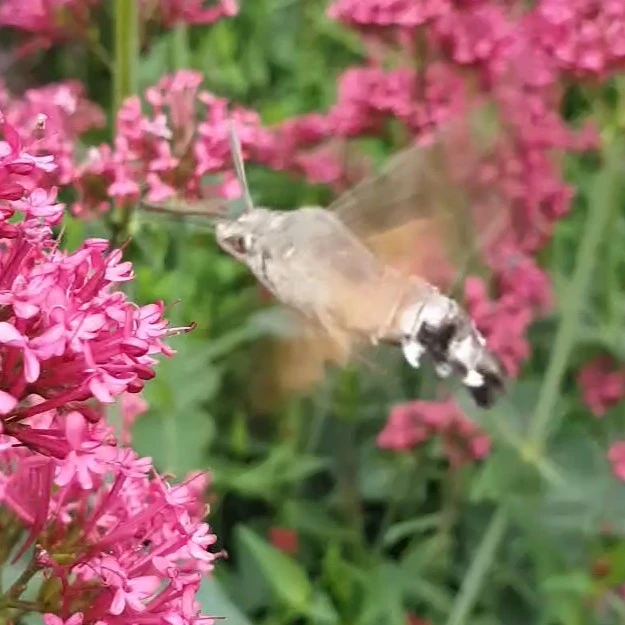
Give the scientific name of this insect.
Macroglossum stellatarum
